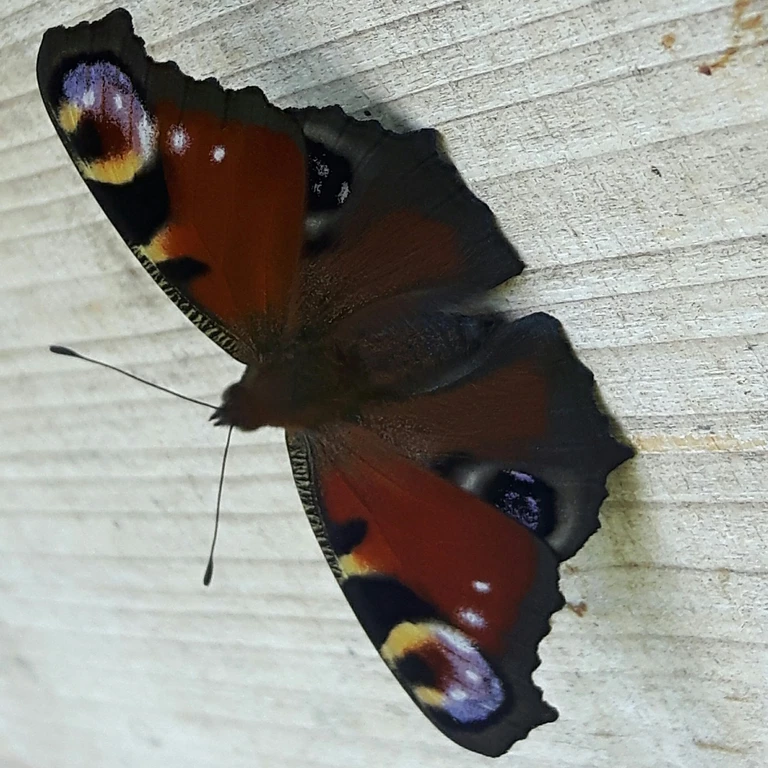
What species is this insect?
Aglais io
